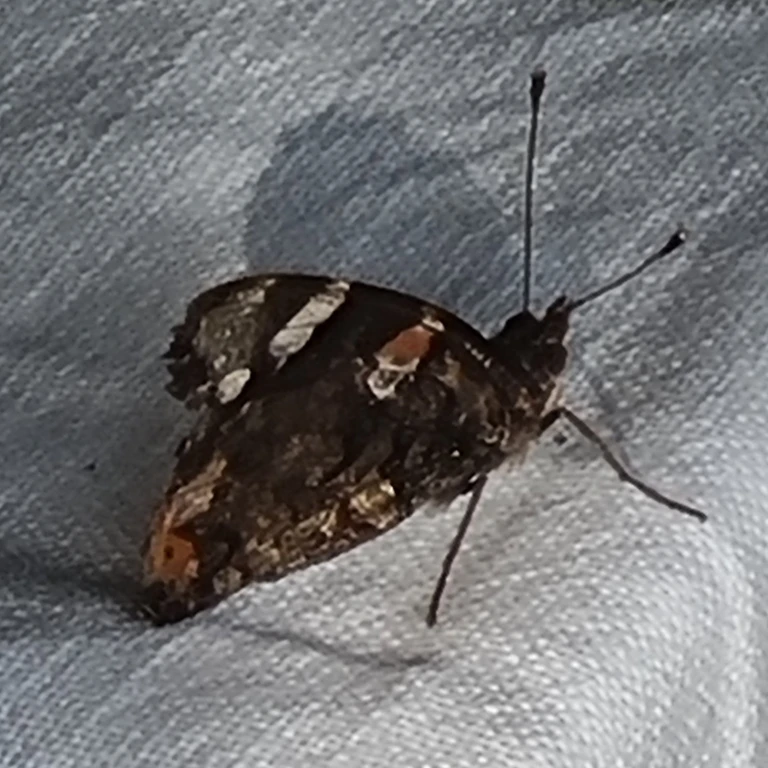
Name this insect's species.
Vanessa atalanta
